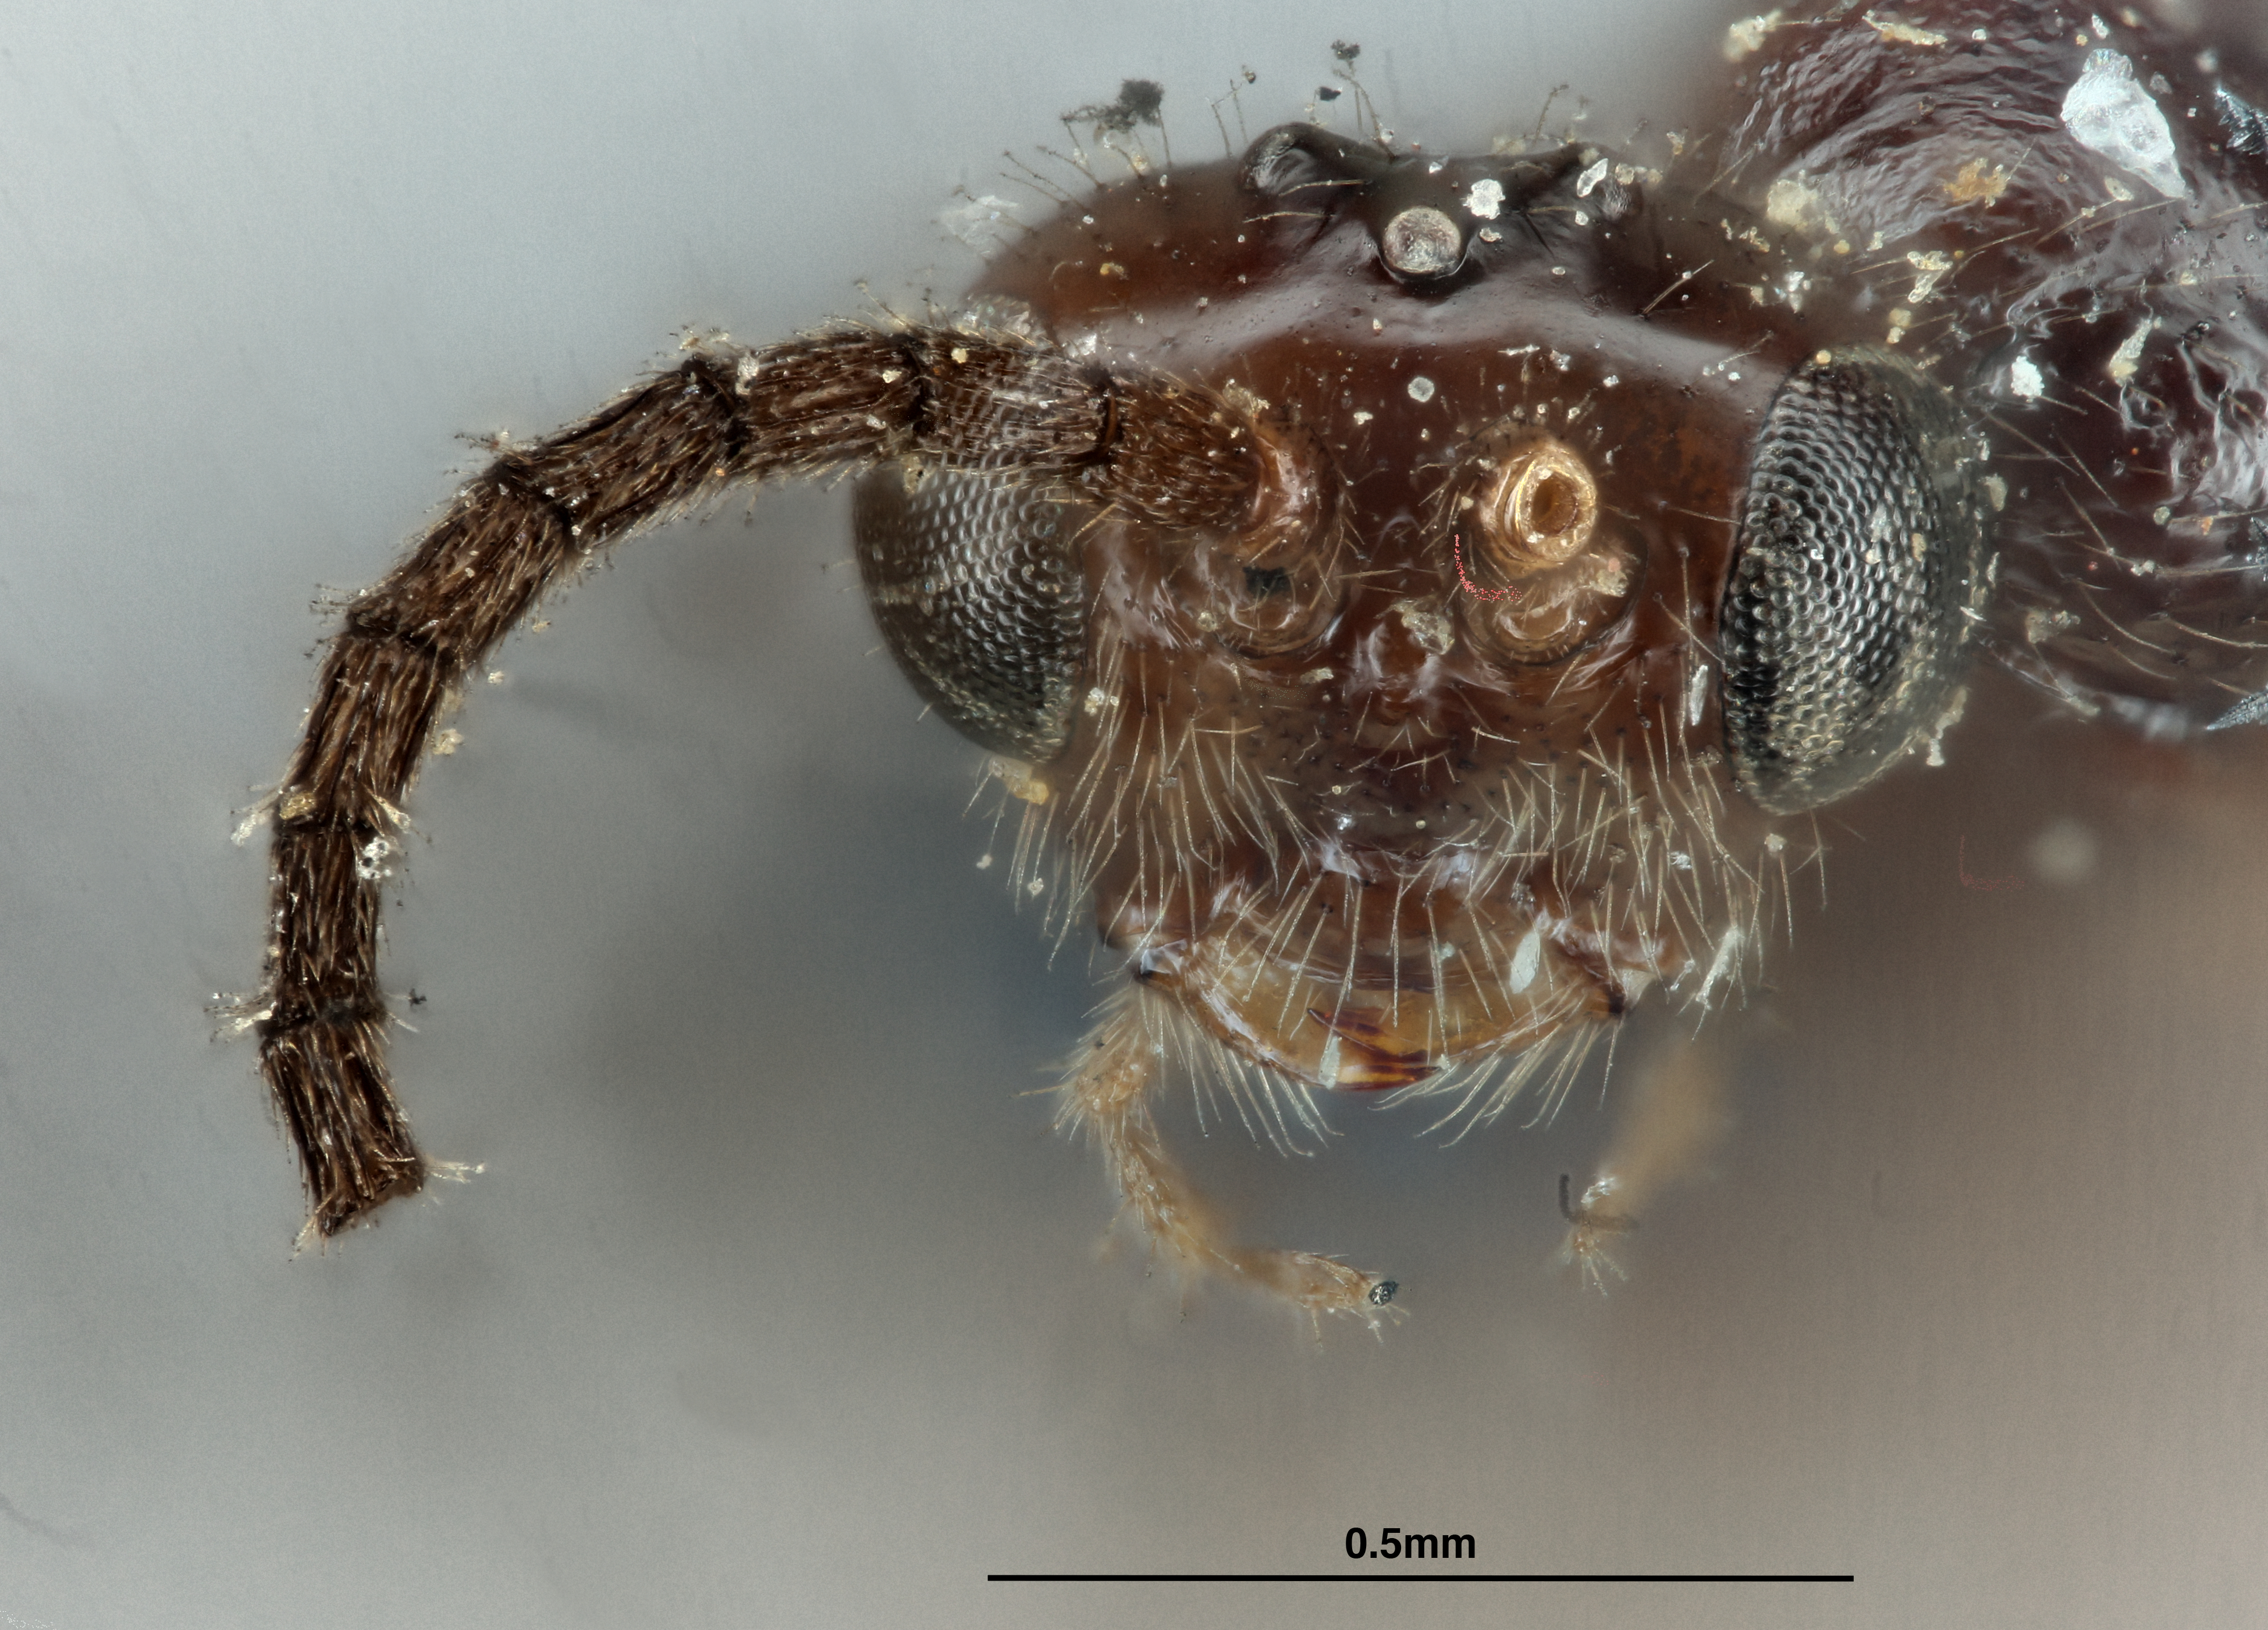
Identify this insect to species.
Aphidius pterocommae
